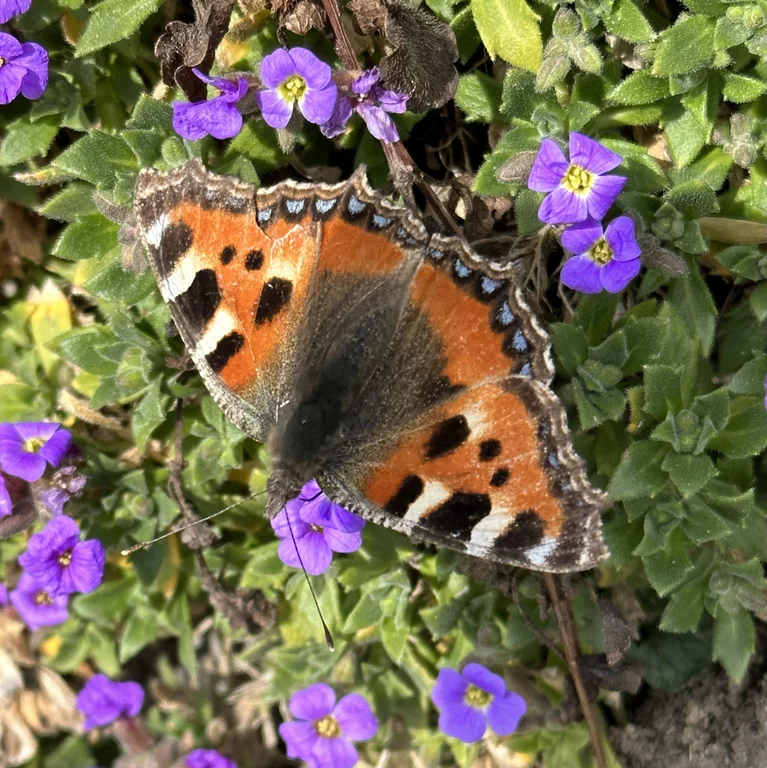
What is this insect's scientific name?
Aglais urticae
